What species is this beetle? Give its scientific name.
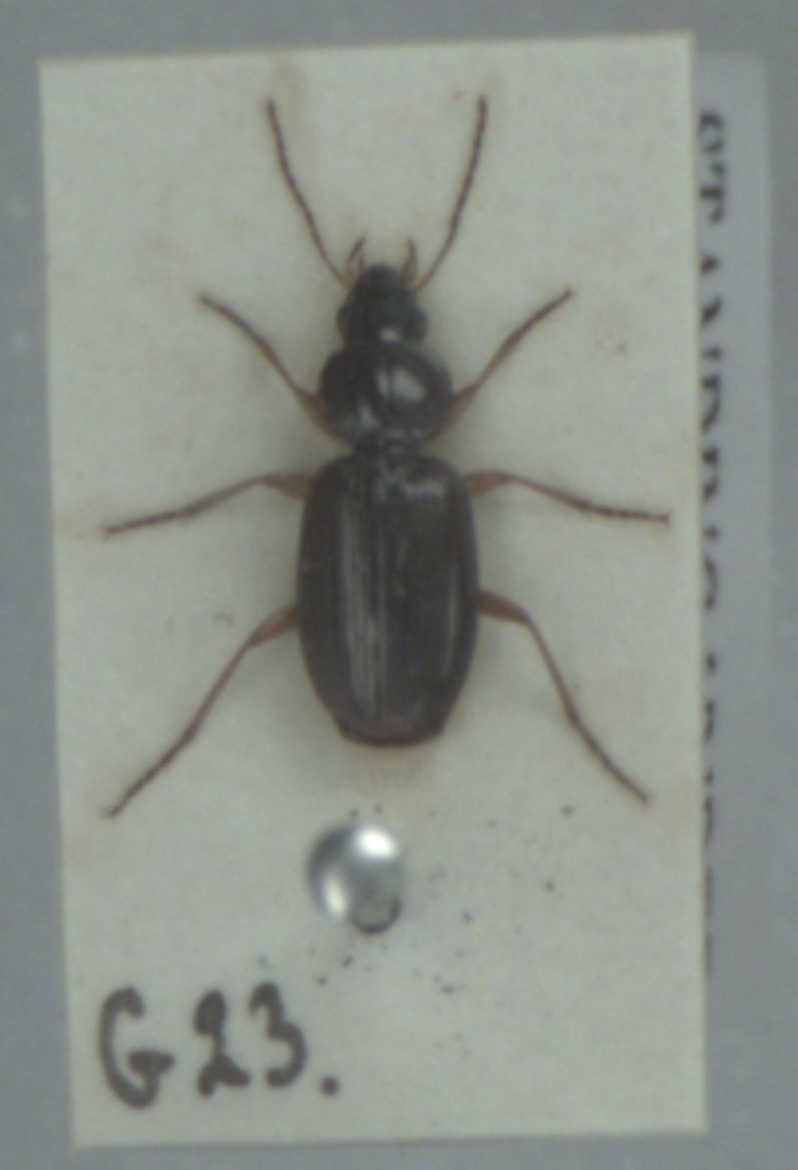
Olisthopus rotundatus
